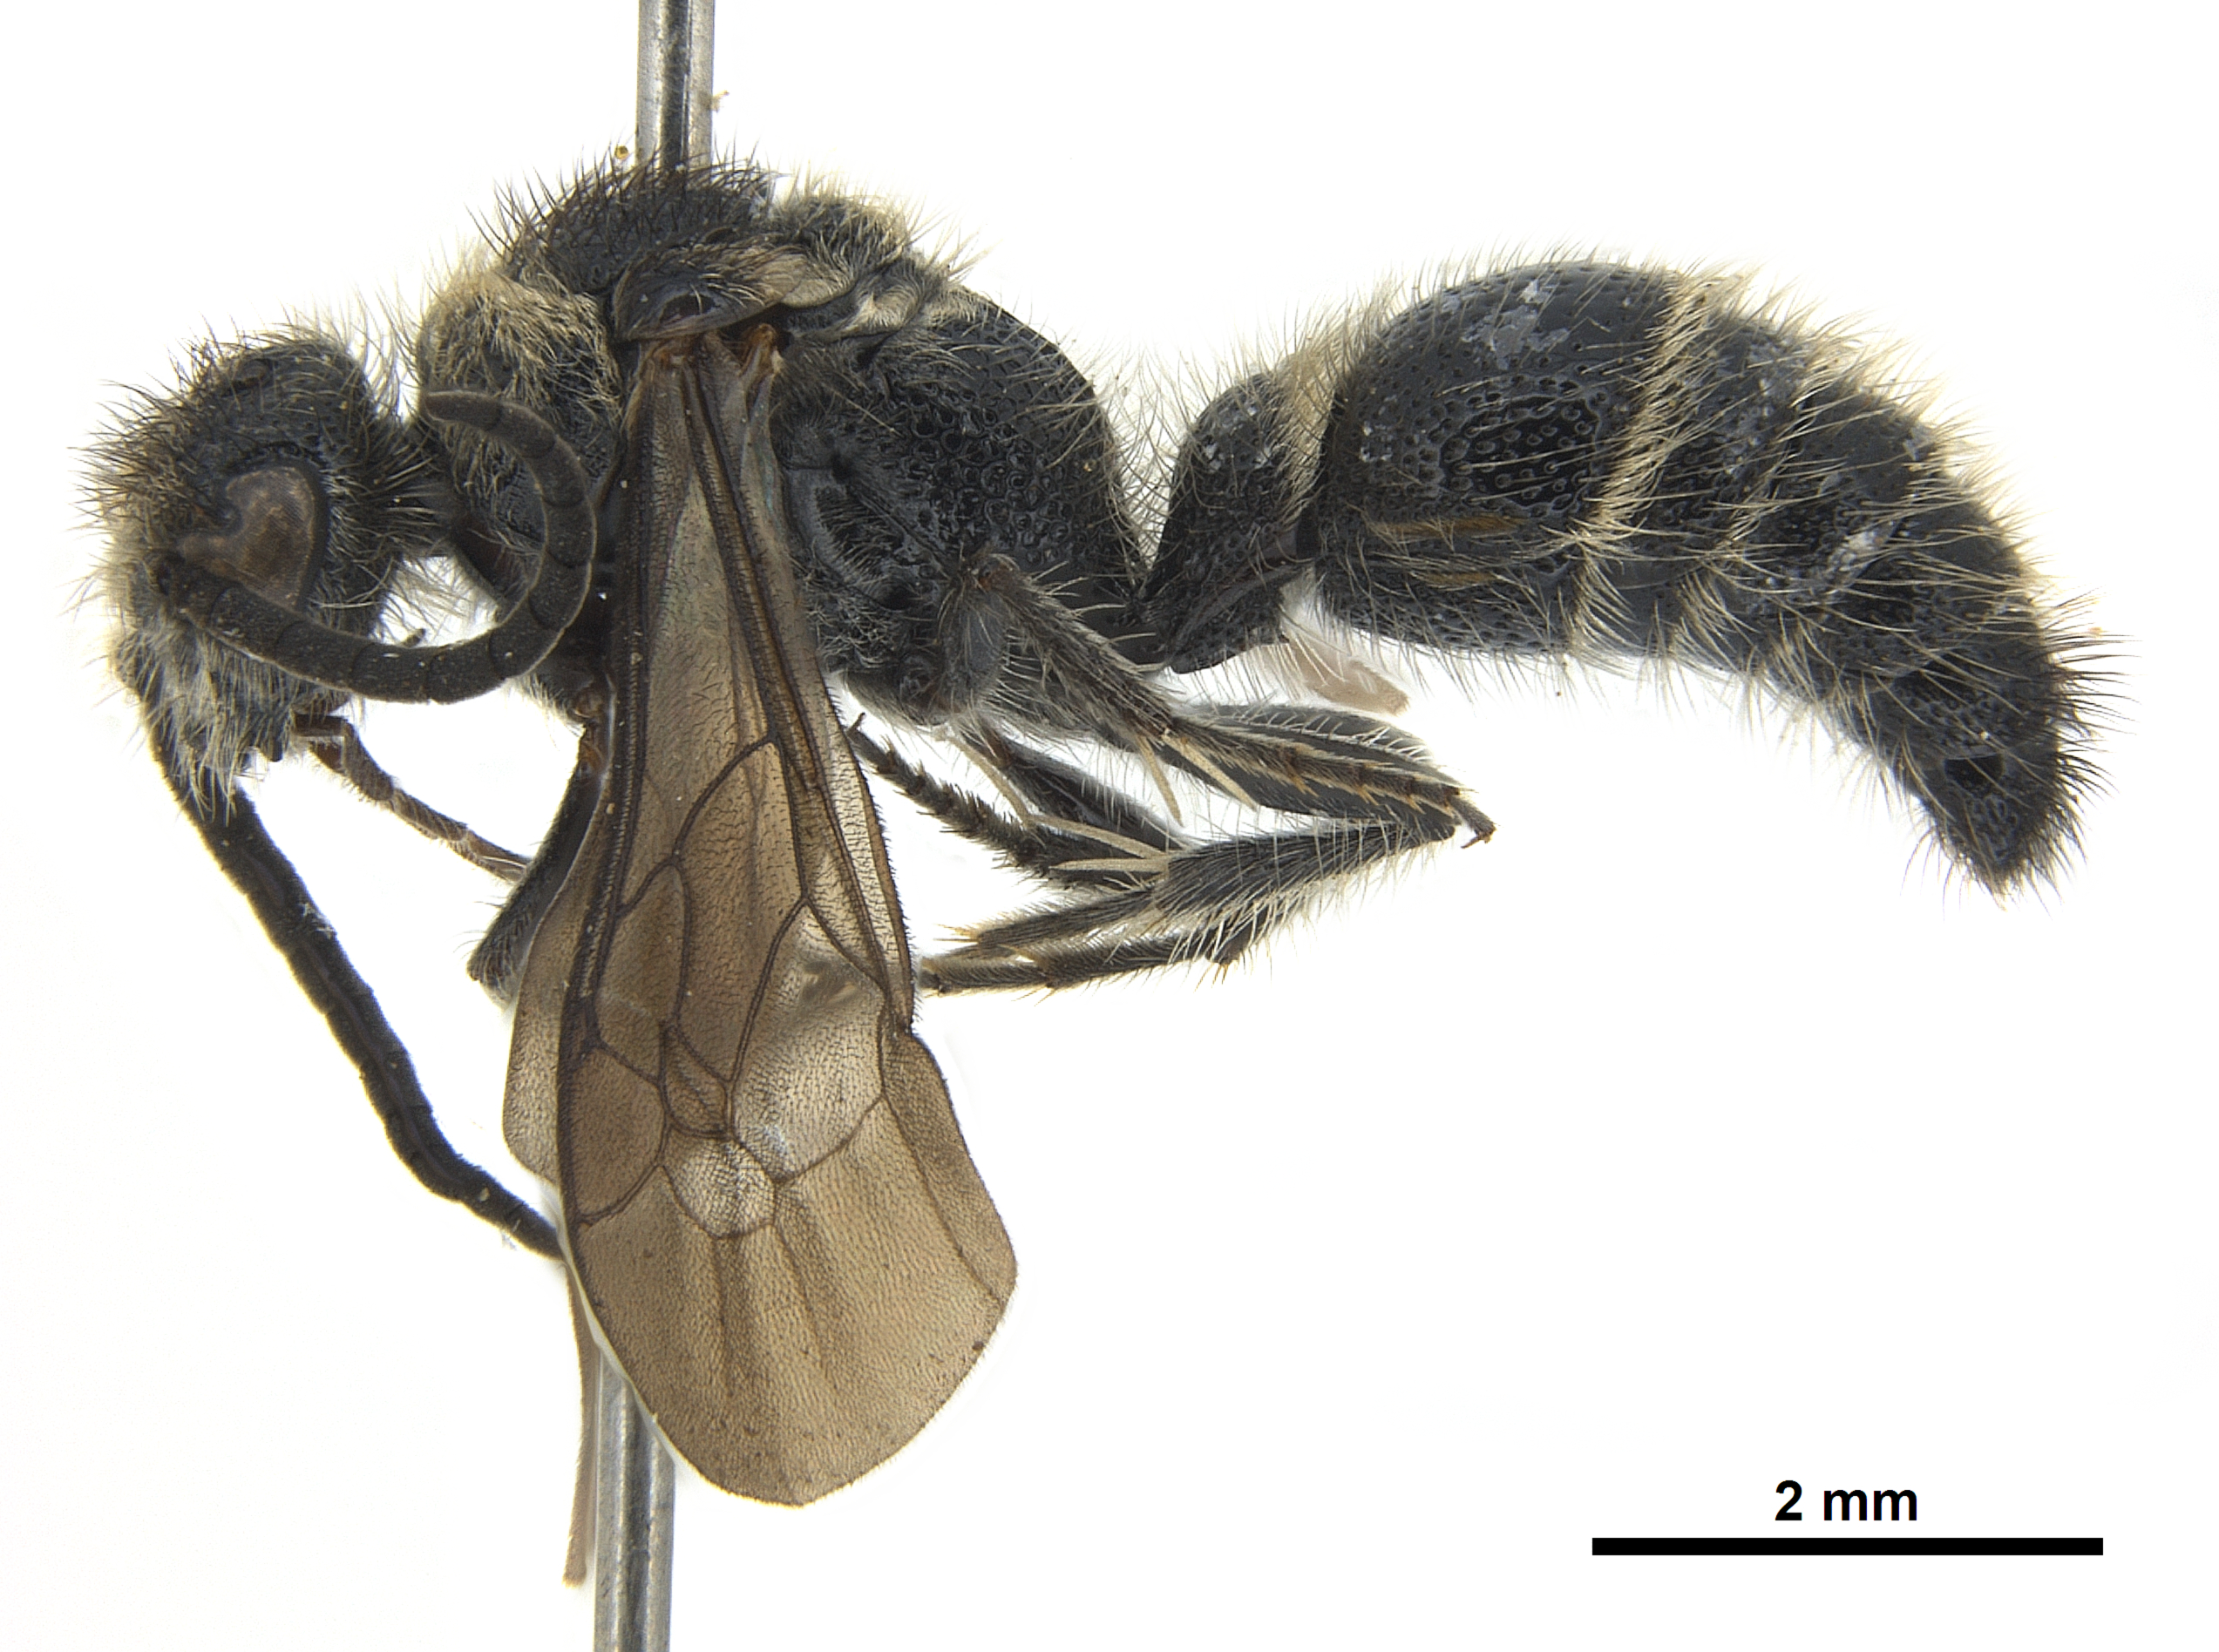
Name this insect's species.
Mickelomyrme hageni
